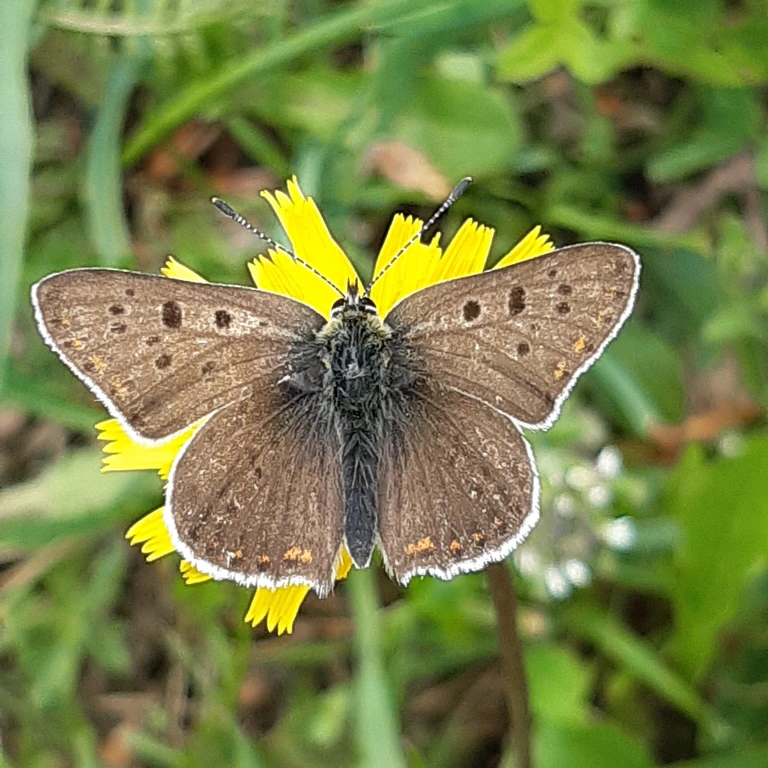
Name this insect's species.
Lycaena tityrus (also Loweia tityrus)
